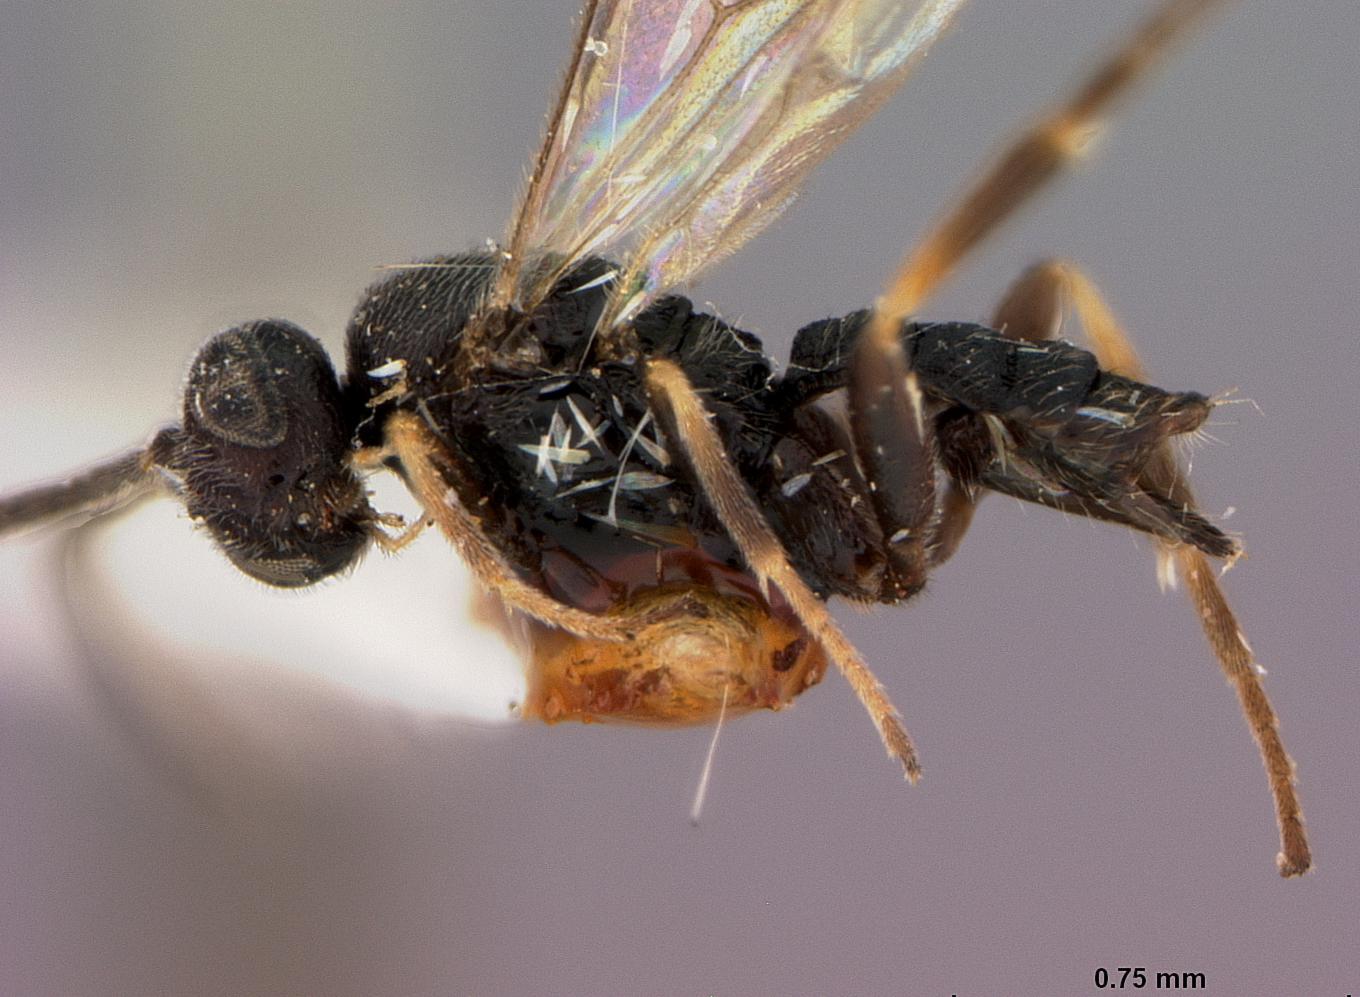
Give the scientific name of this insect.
Apanteles bucculatricis
